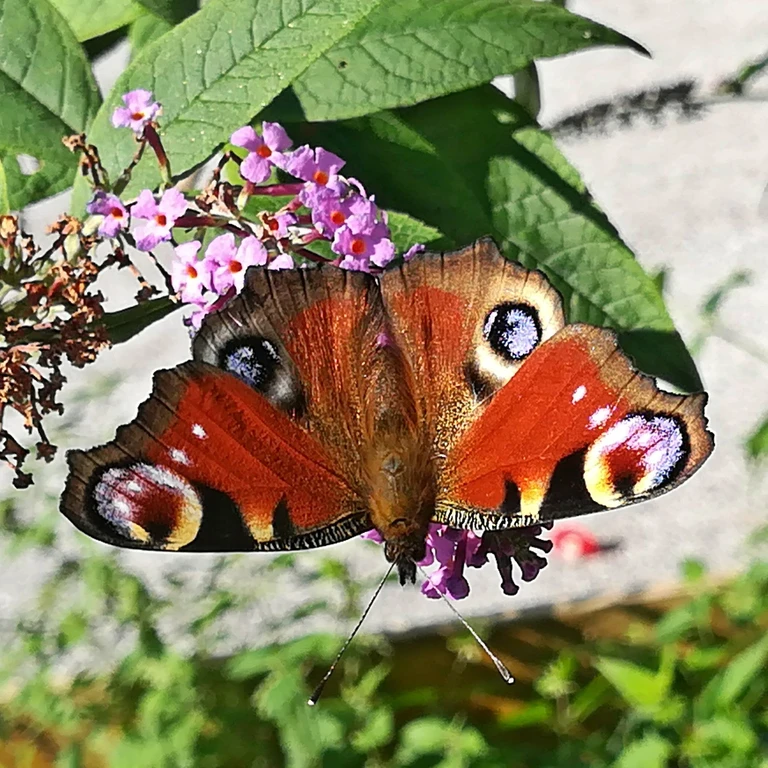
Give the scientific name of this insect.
Aglais io
